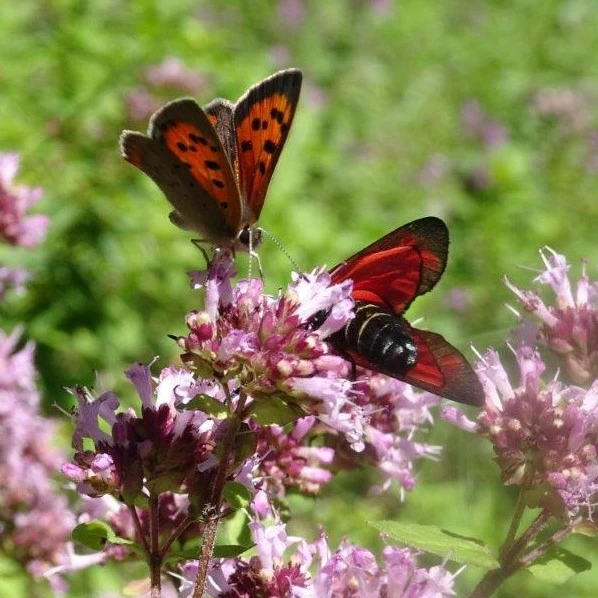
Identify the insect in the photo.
Lycaena phlaeas
